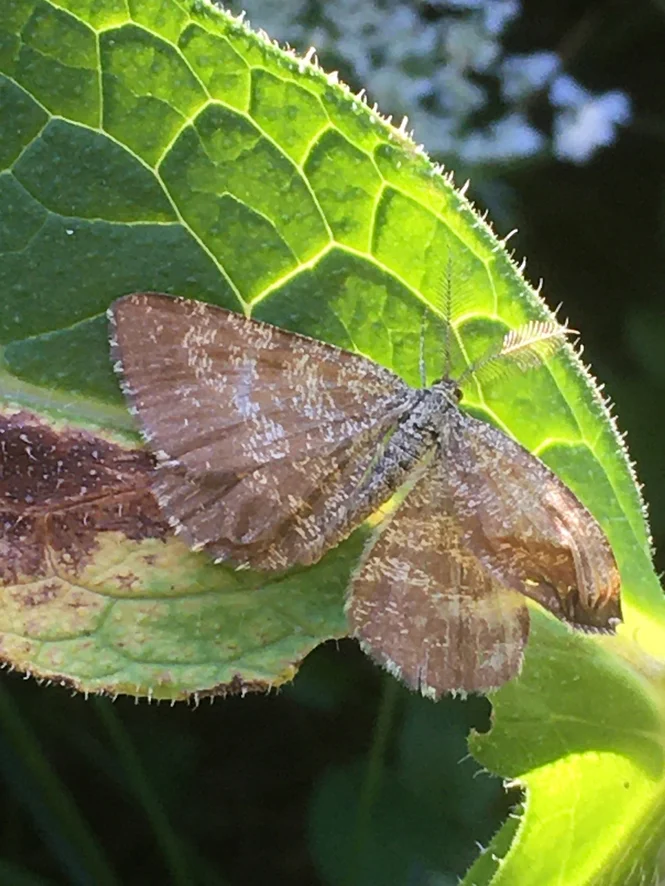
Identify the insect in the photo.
Ematurga atomaria
